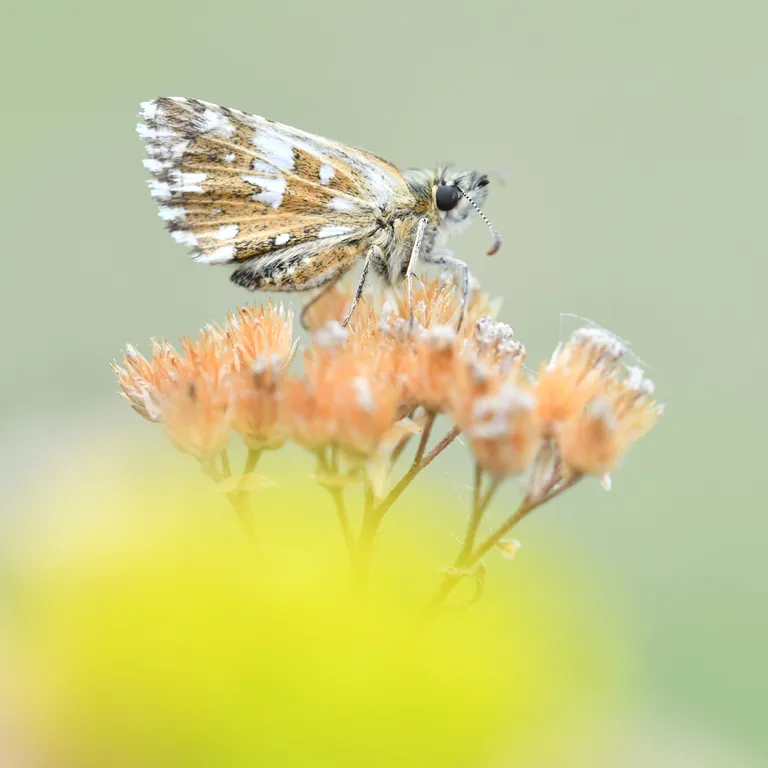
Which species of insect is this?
Pyrgus malvae
